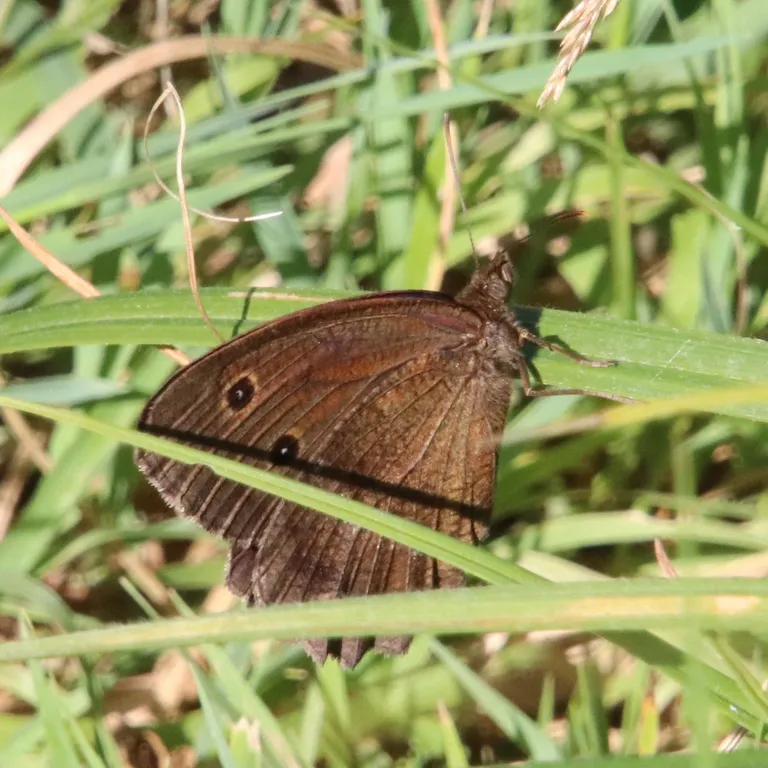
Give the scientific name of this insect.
Minois dryas
